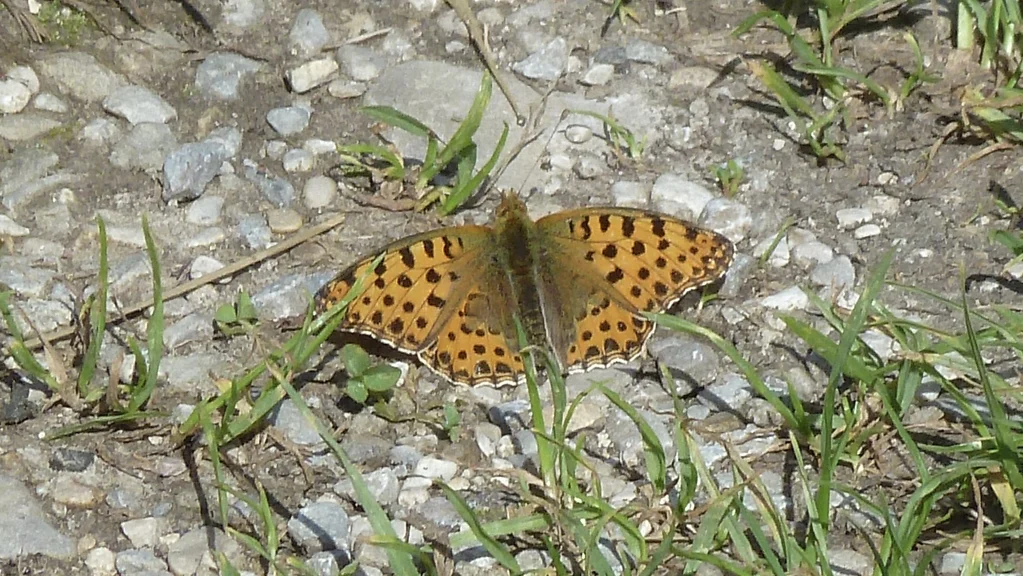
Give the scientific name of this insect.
Issoria lathonia
